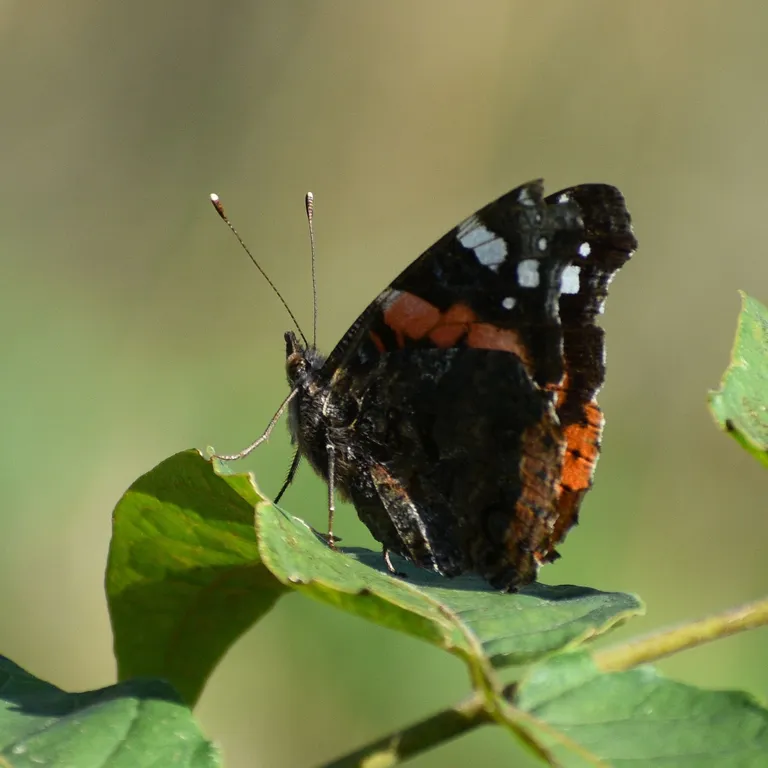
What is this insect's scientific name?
Vanessa atalanta
